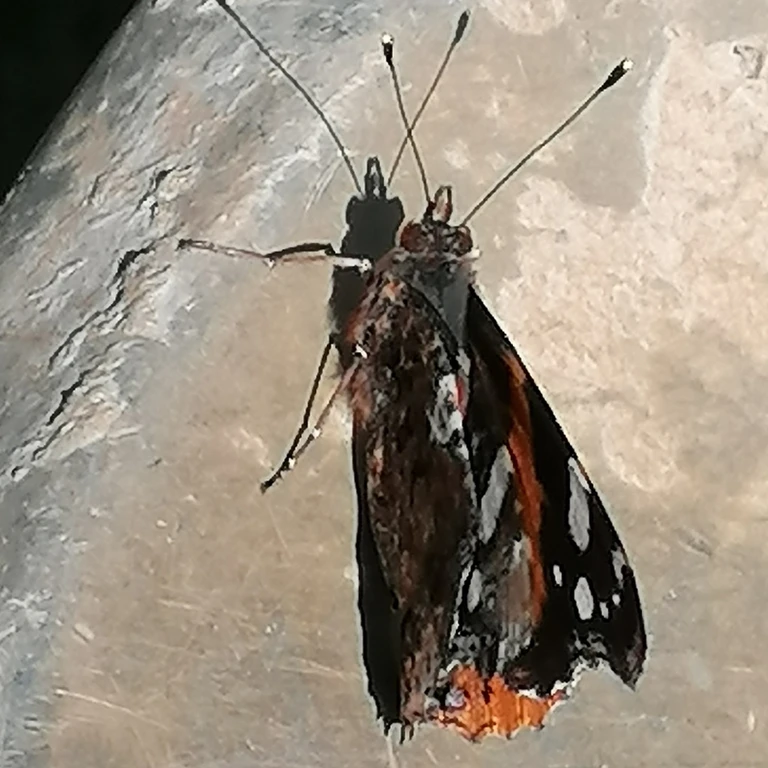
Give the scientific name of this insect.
Vanessa atalanta
